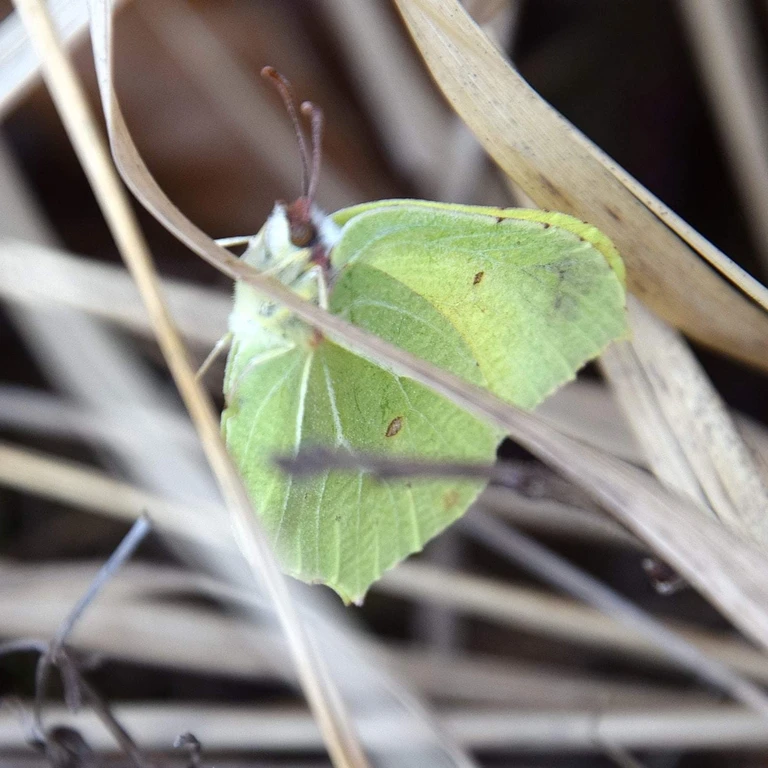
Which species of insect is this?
Gonepteryx rhamni
